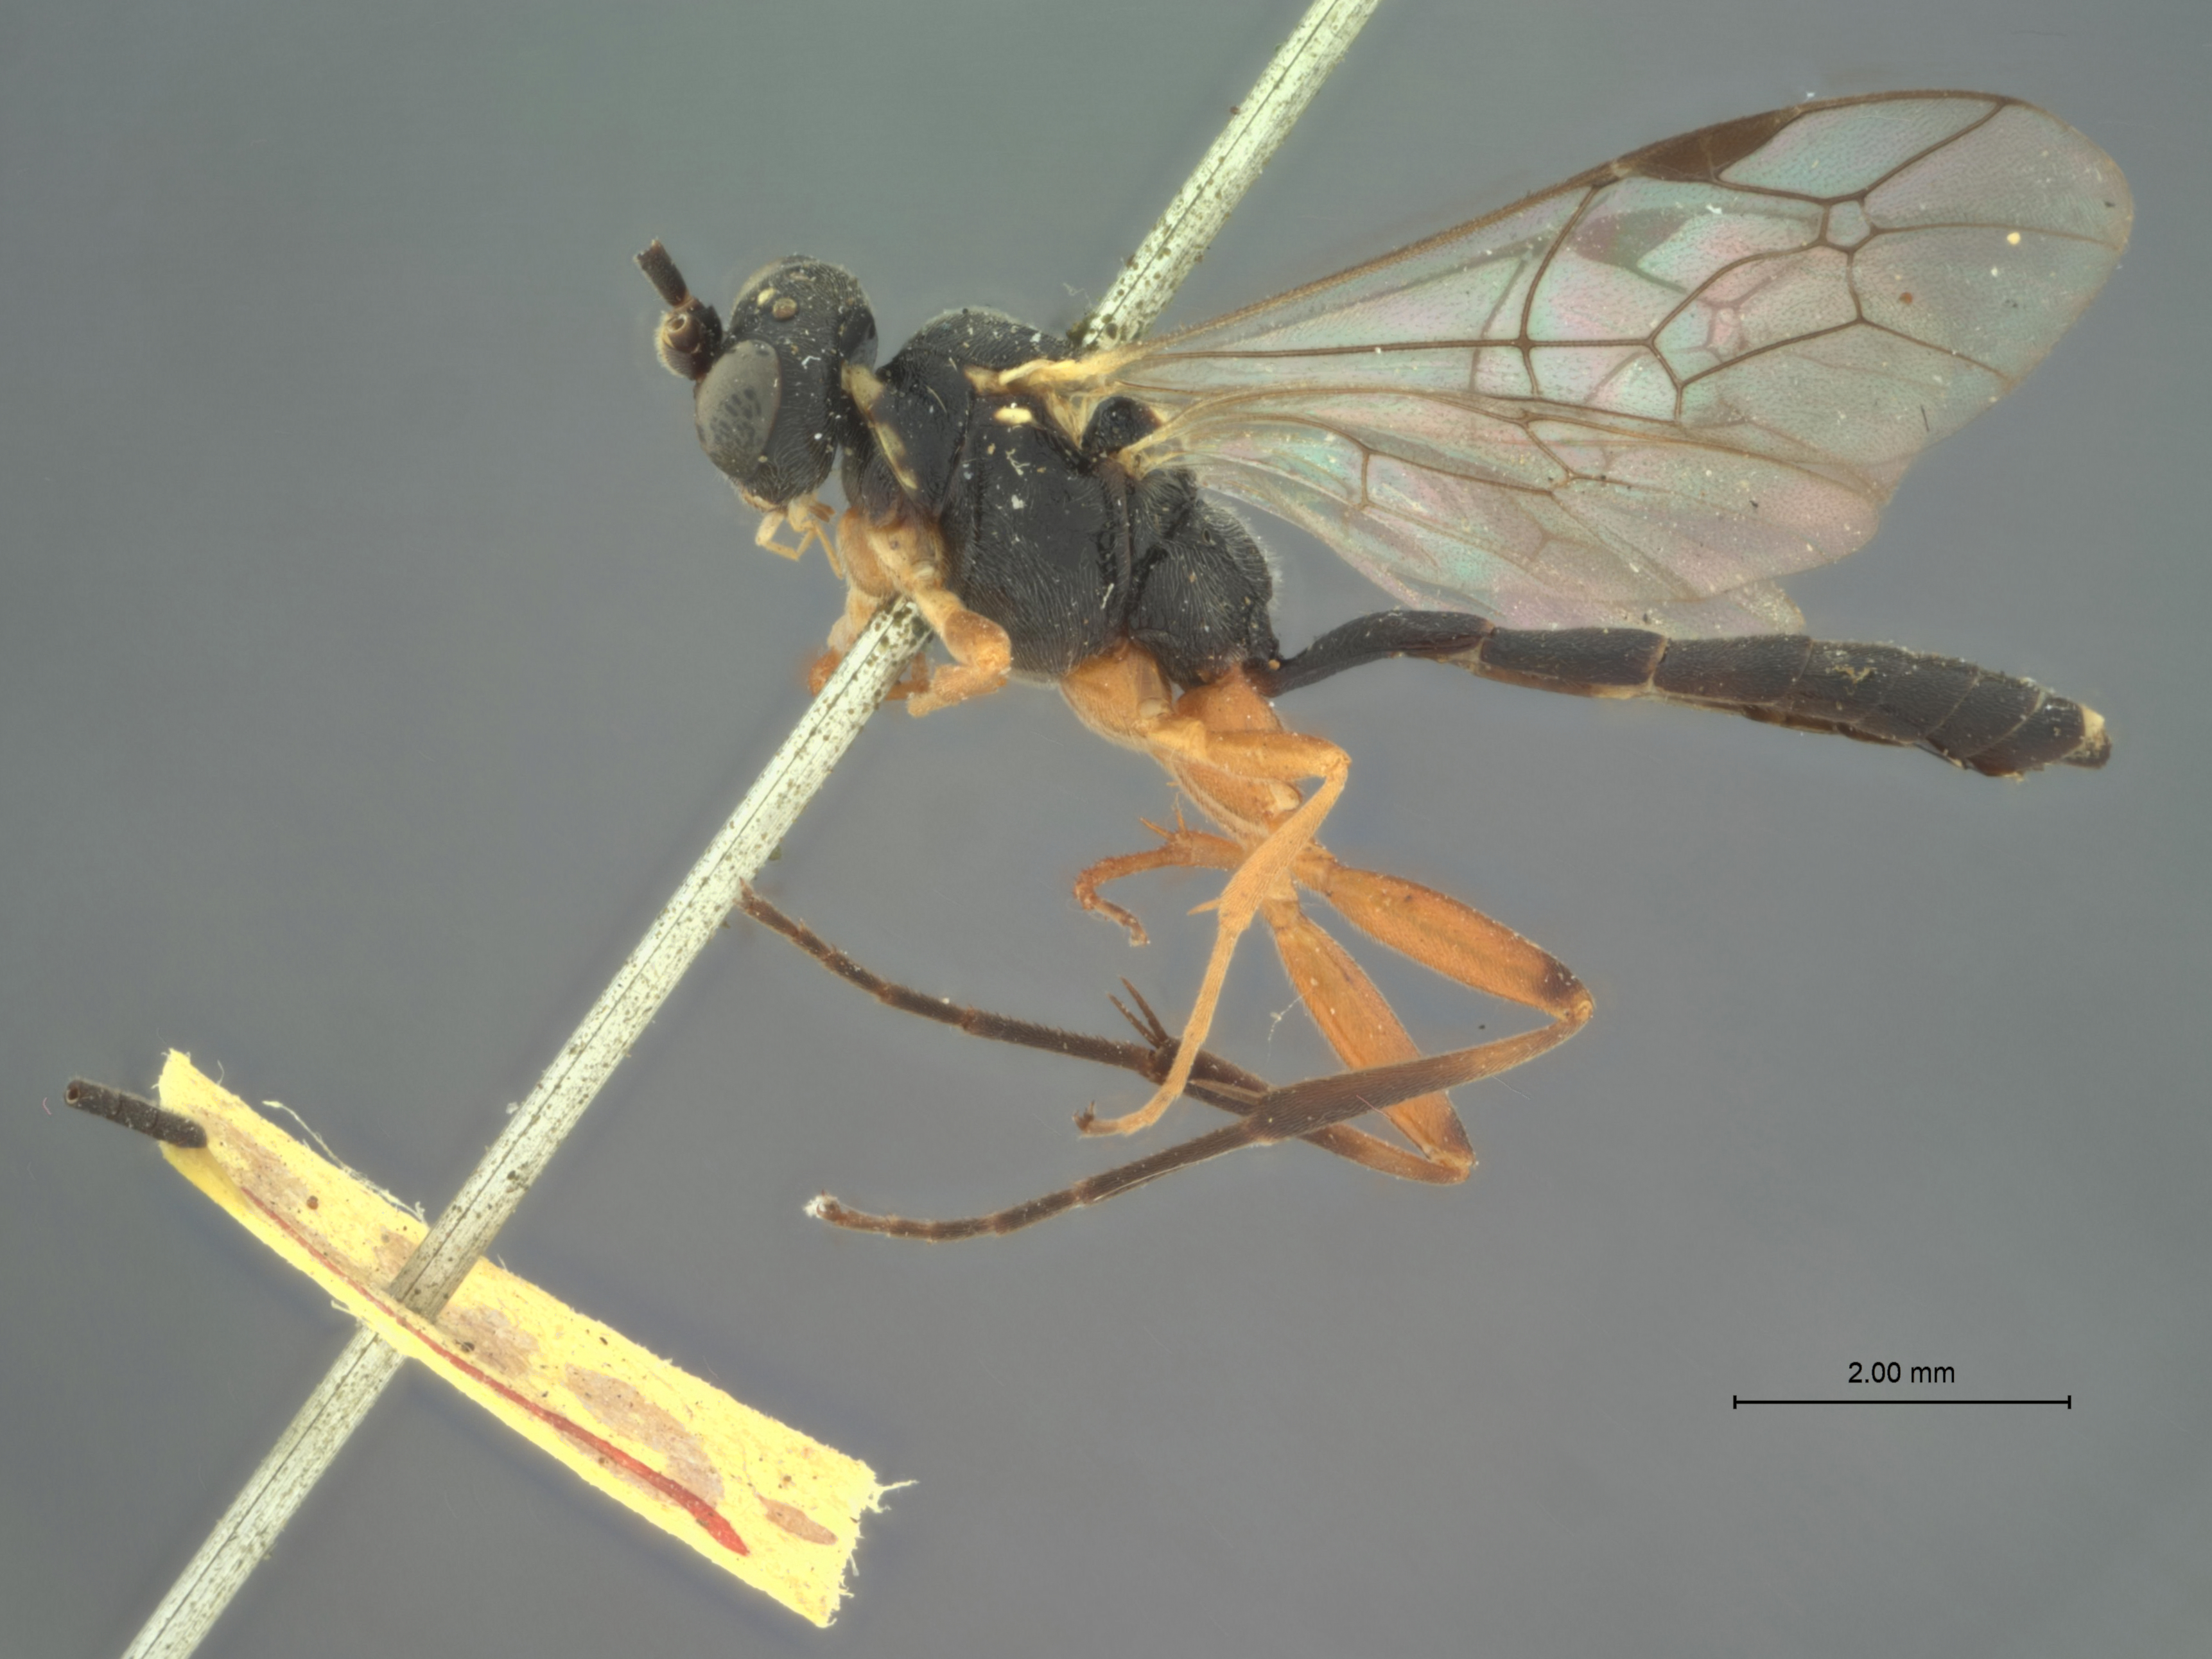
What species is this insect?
Cryptus laticeps
